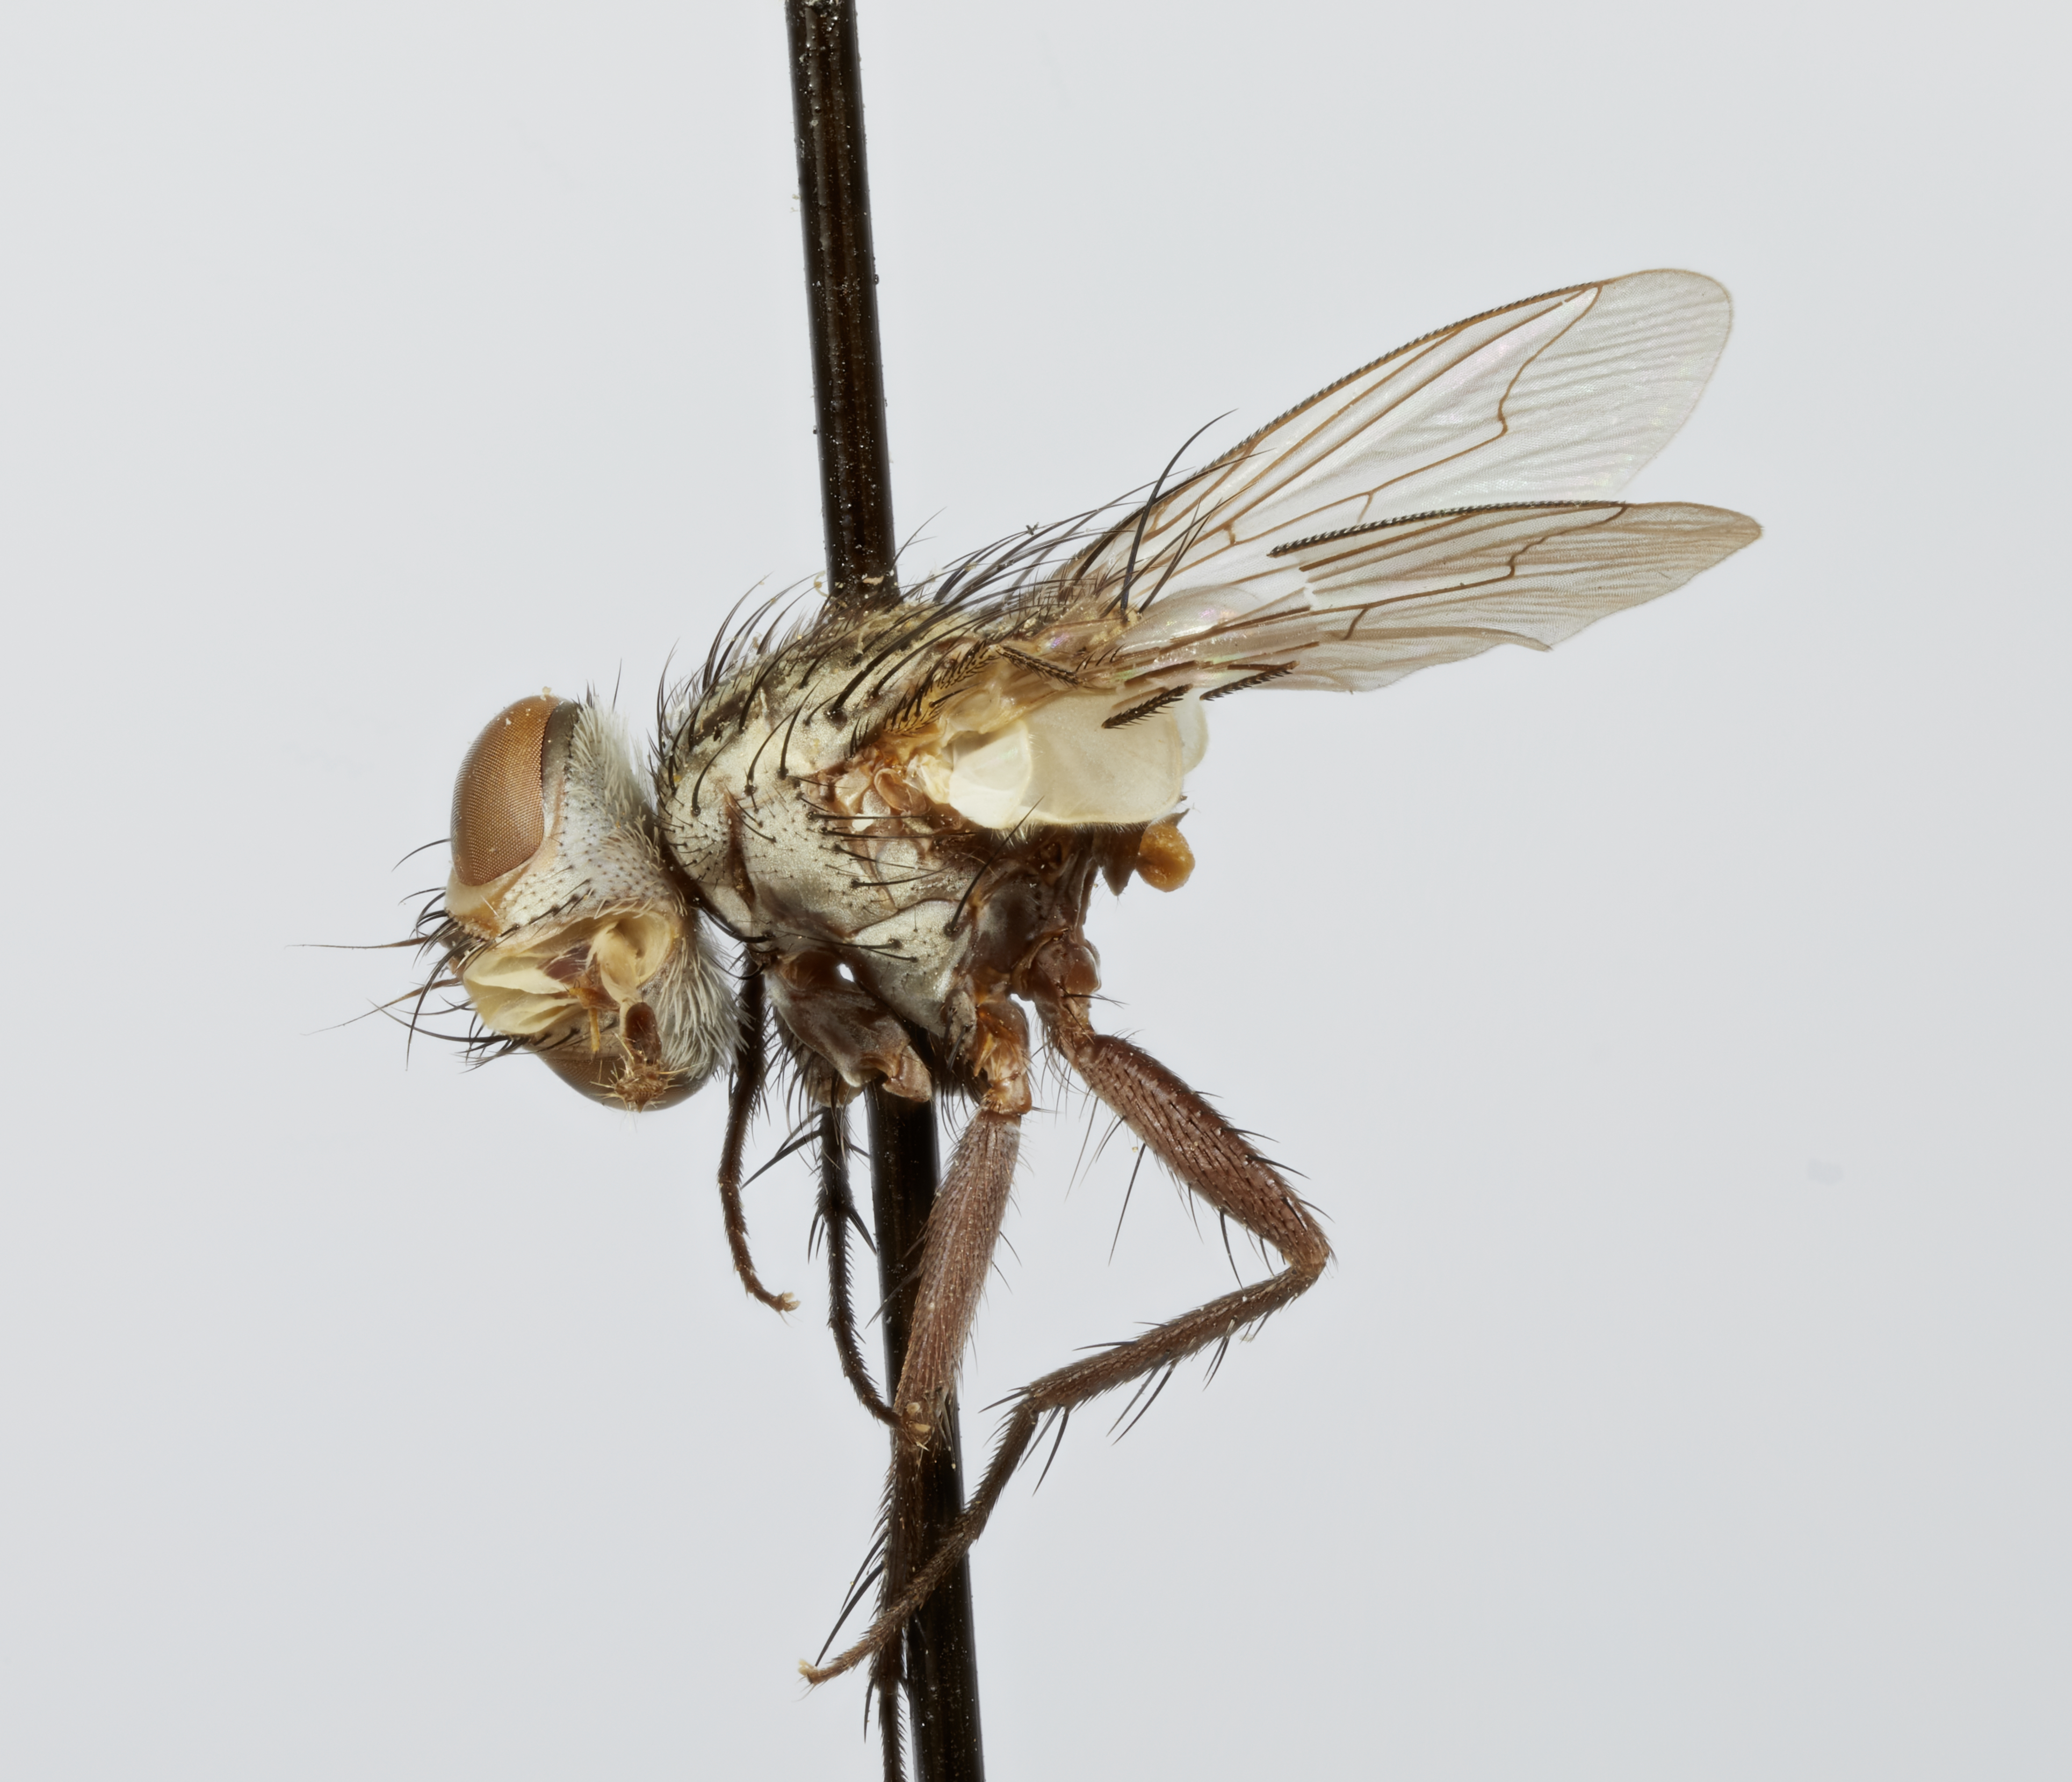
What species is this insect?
Plagiprospherysa meridionalis
